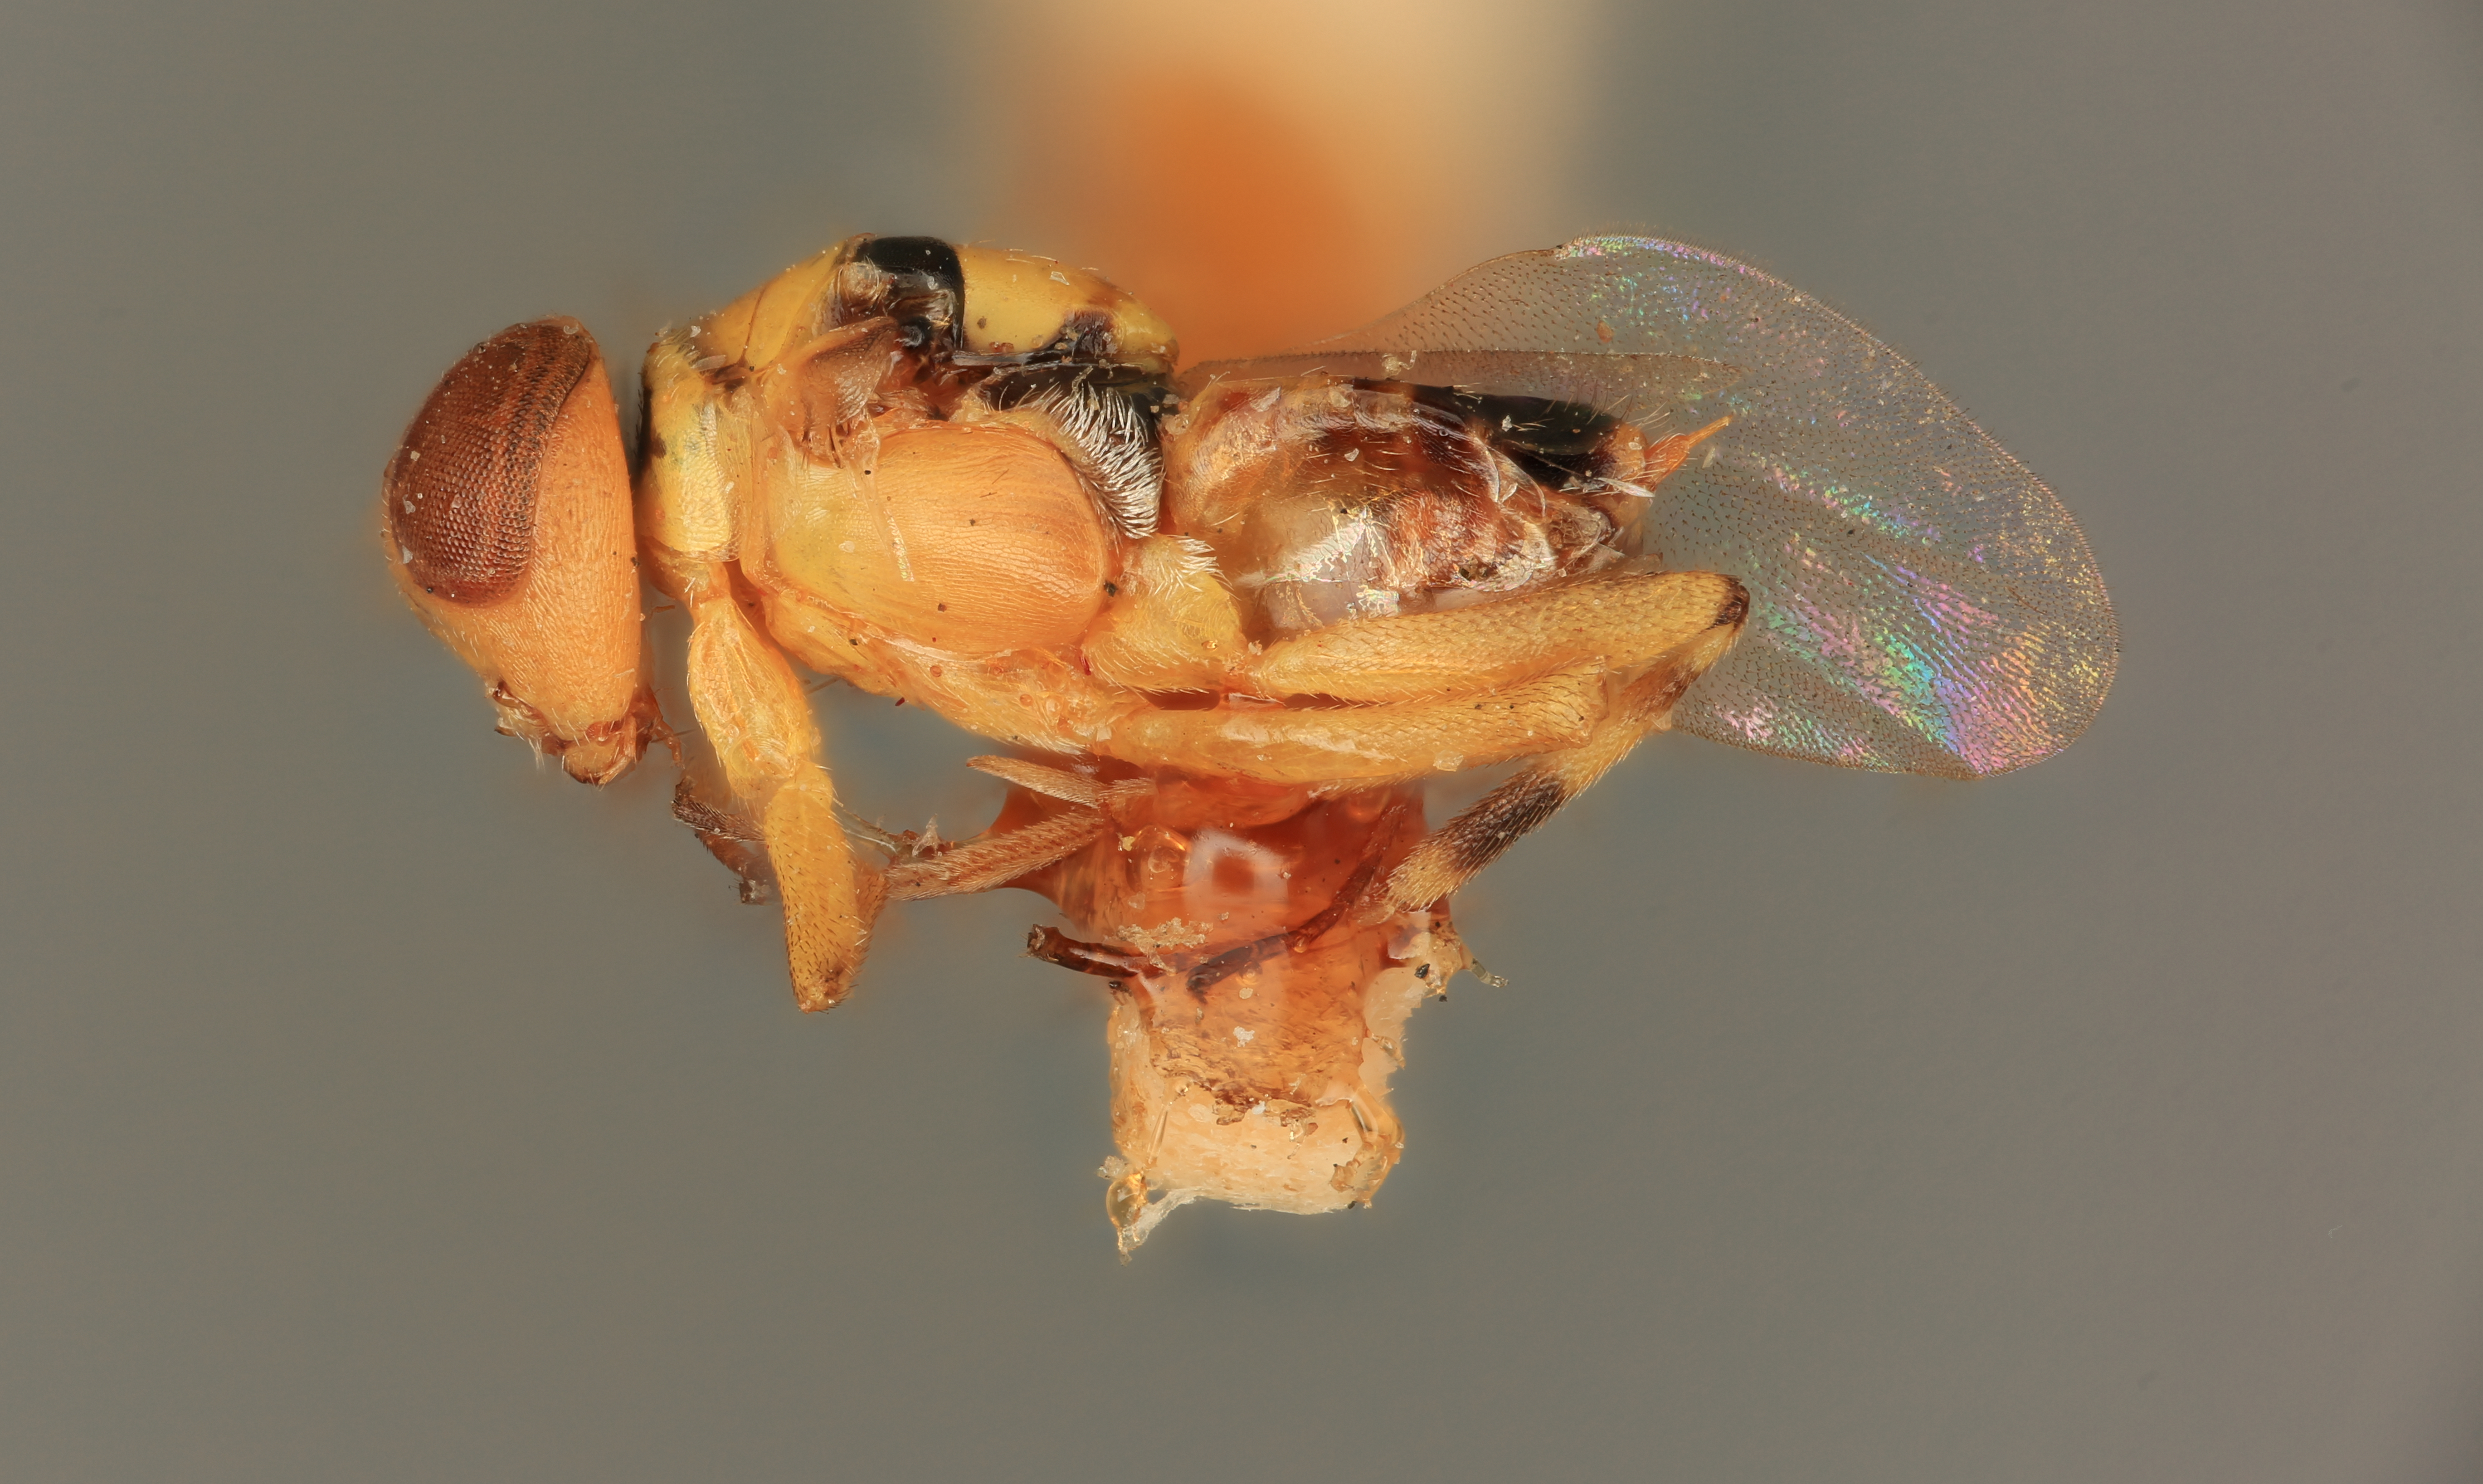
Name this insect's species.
Partaneostigma nigroaxillae
